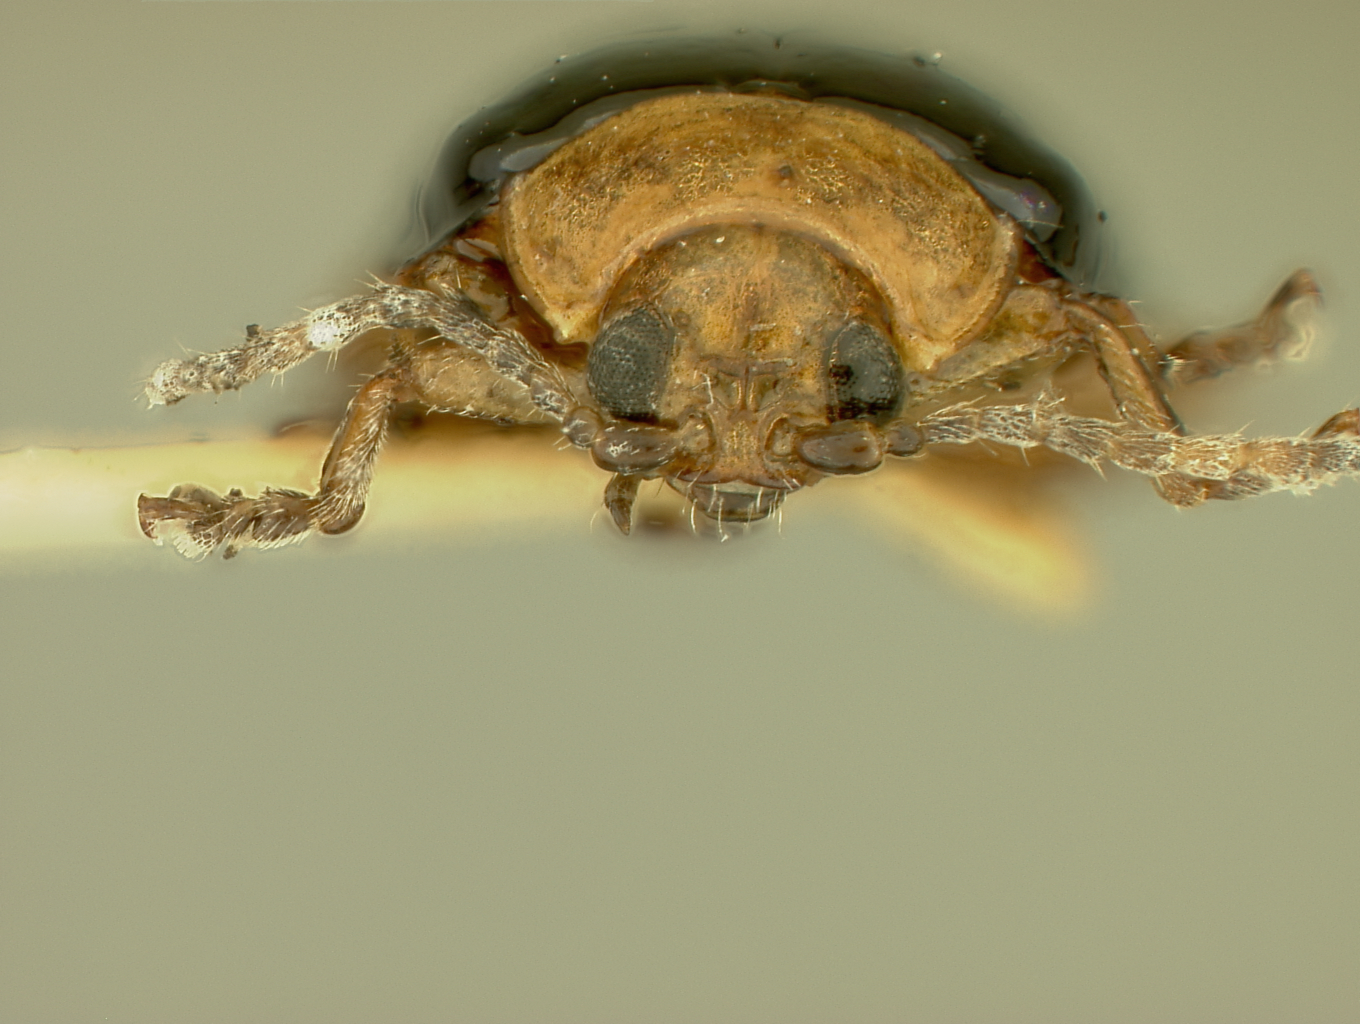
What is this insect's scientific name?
Oedionychus purpurella (also Oedionychis purpurella)
